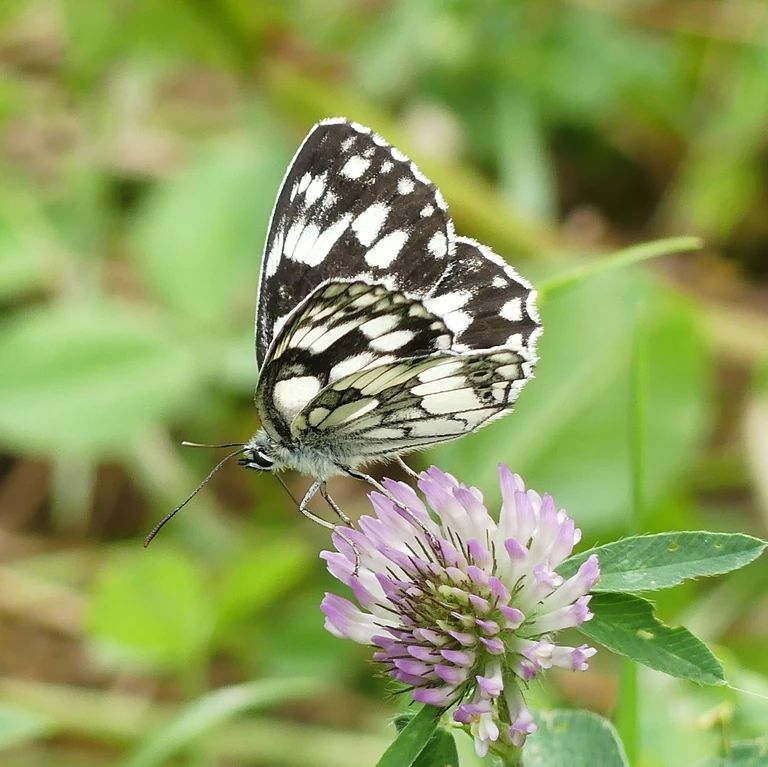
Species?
Melanargia galathea
